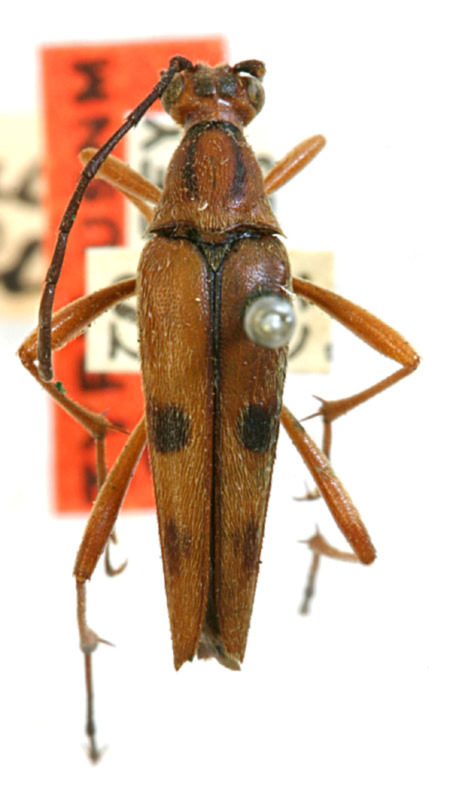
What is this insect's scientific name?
Ophistomis carolinae (also Strangalia luteicornis)
